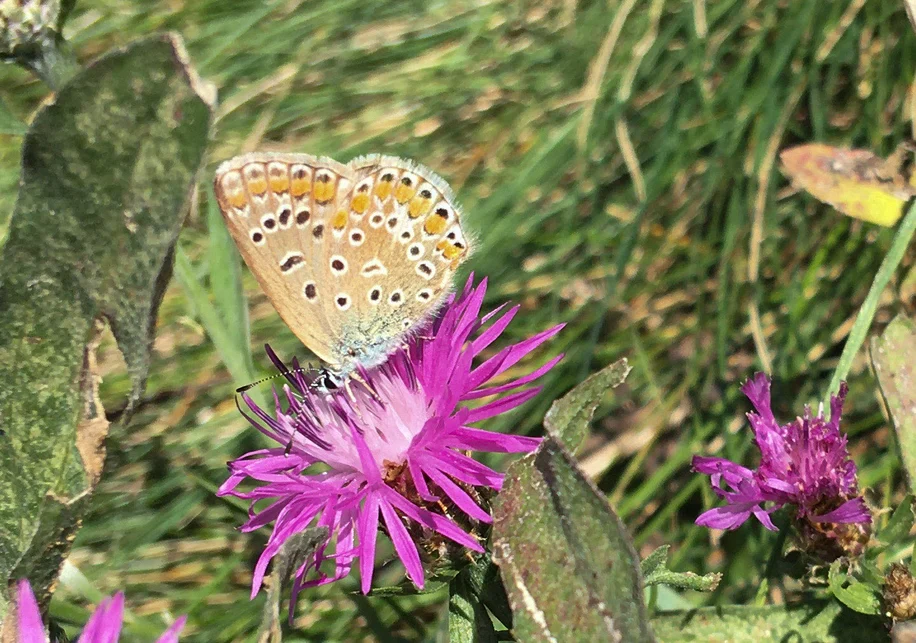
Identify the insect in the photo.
Polyommatus icarus
